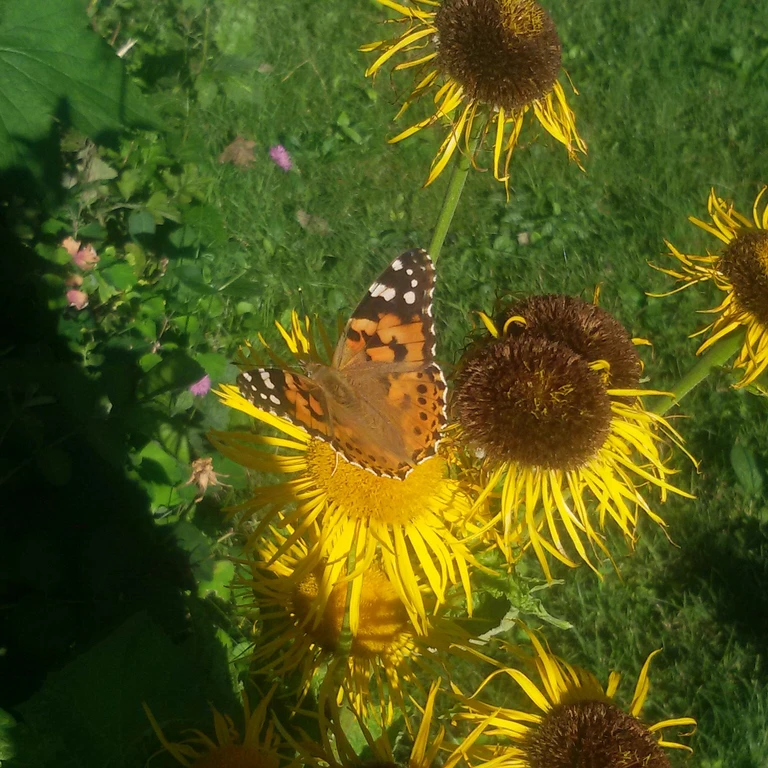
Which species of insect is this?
Vanessa cardui
